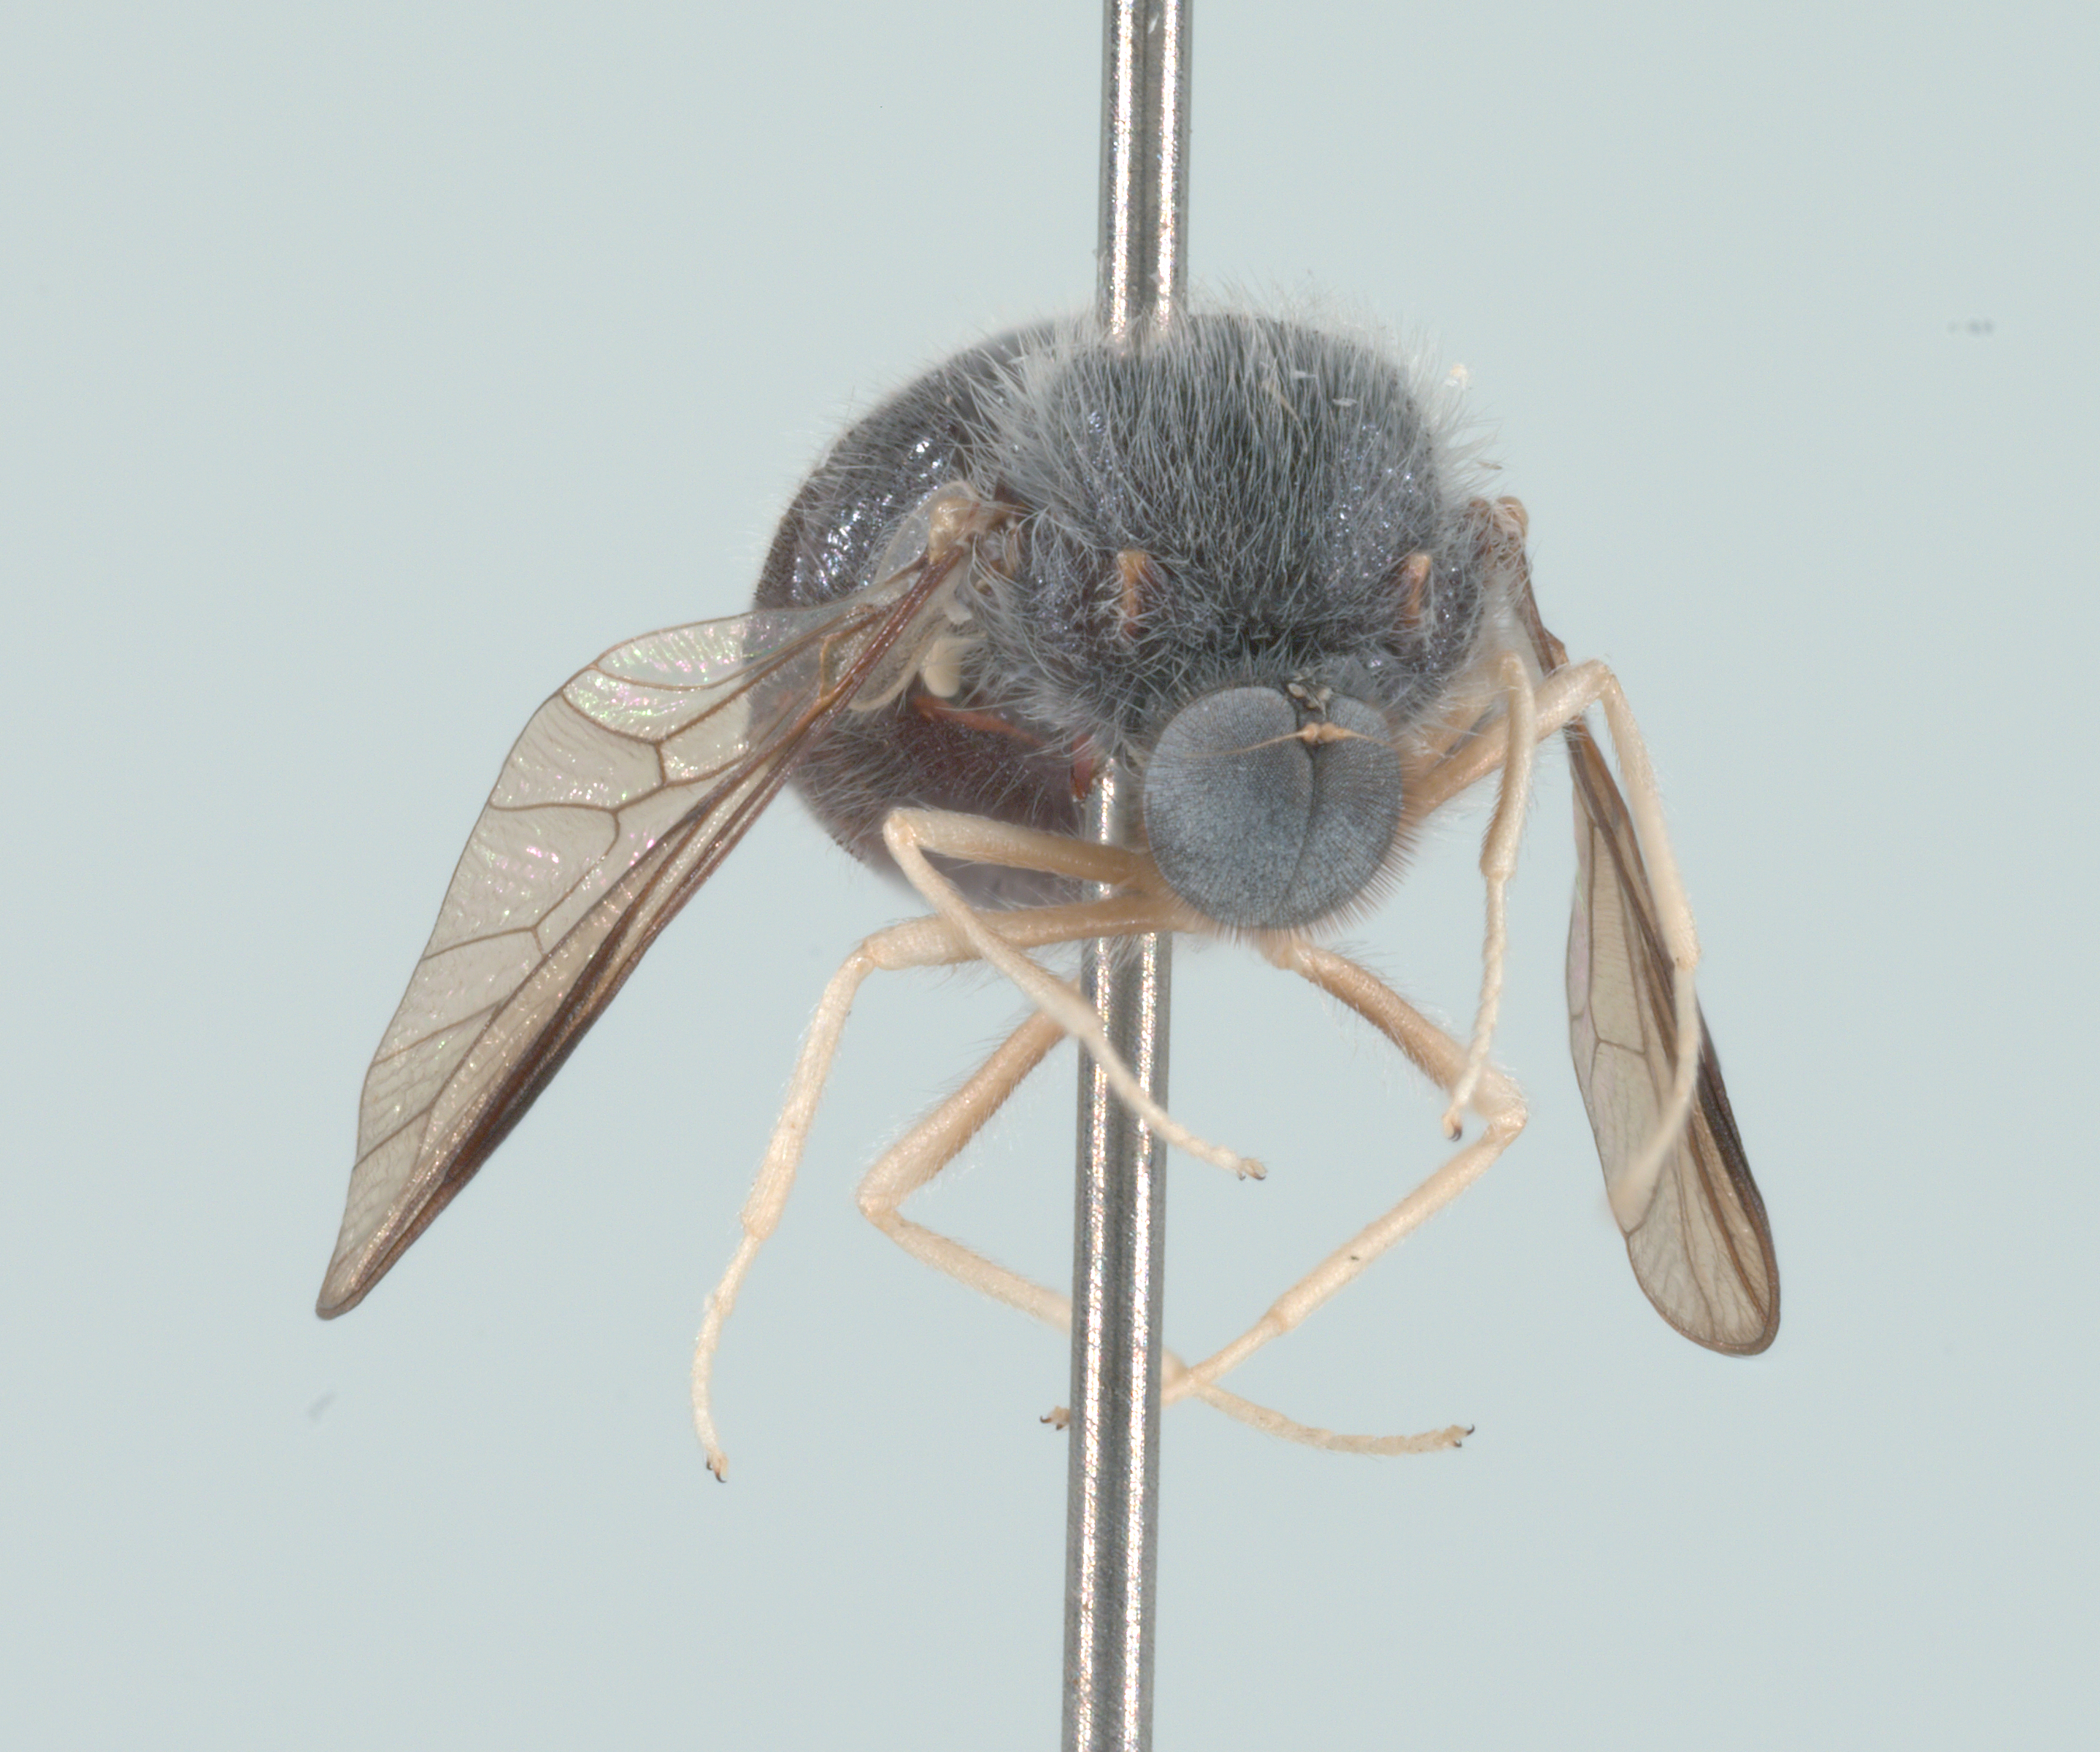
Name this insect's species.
Turbopsebius sulphuripes
